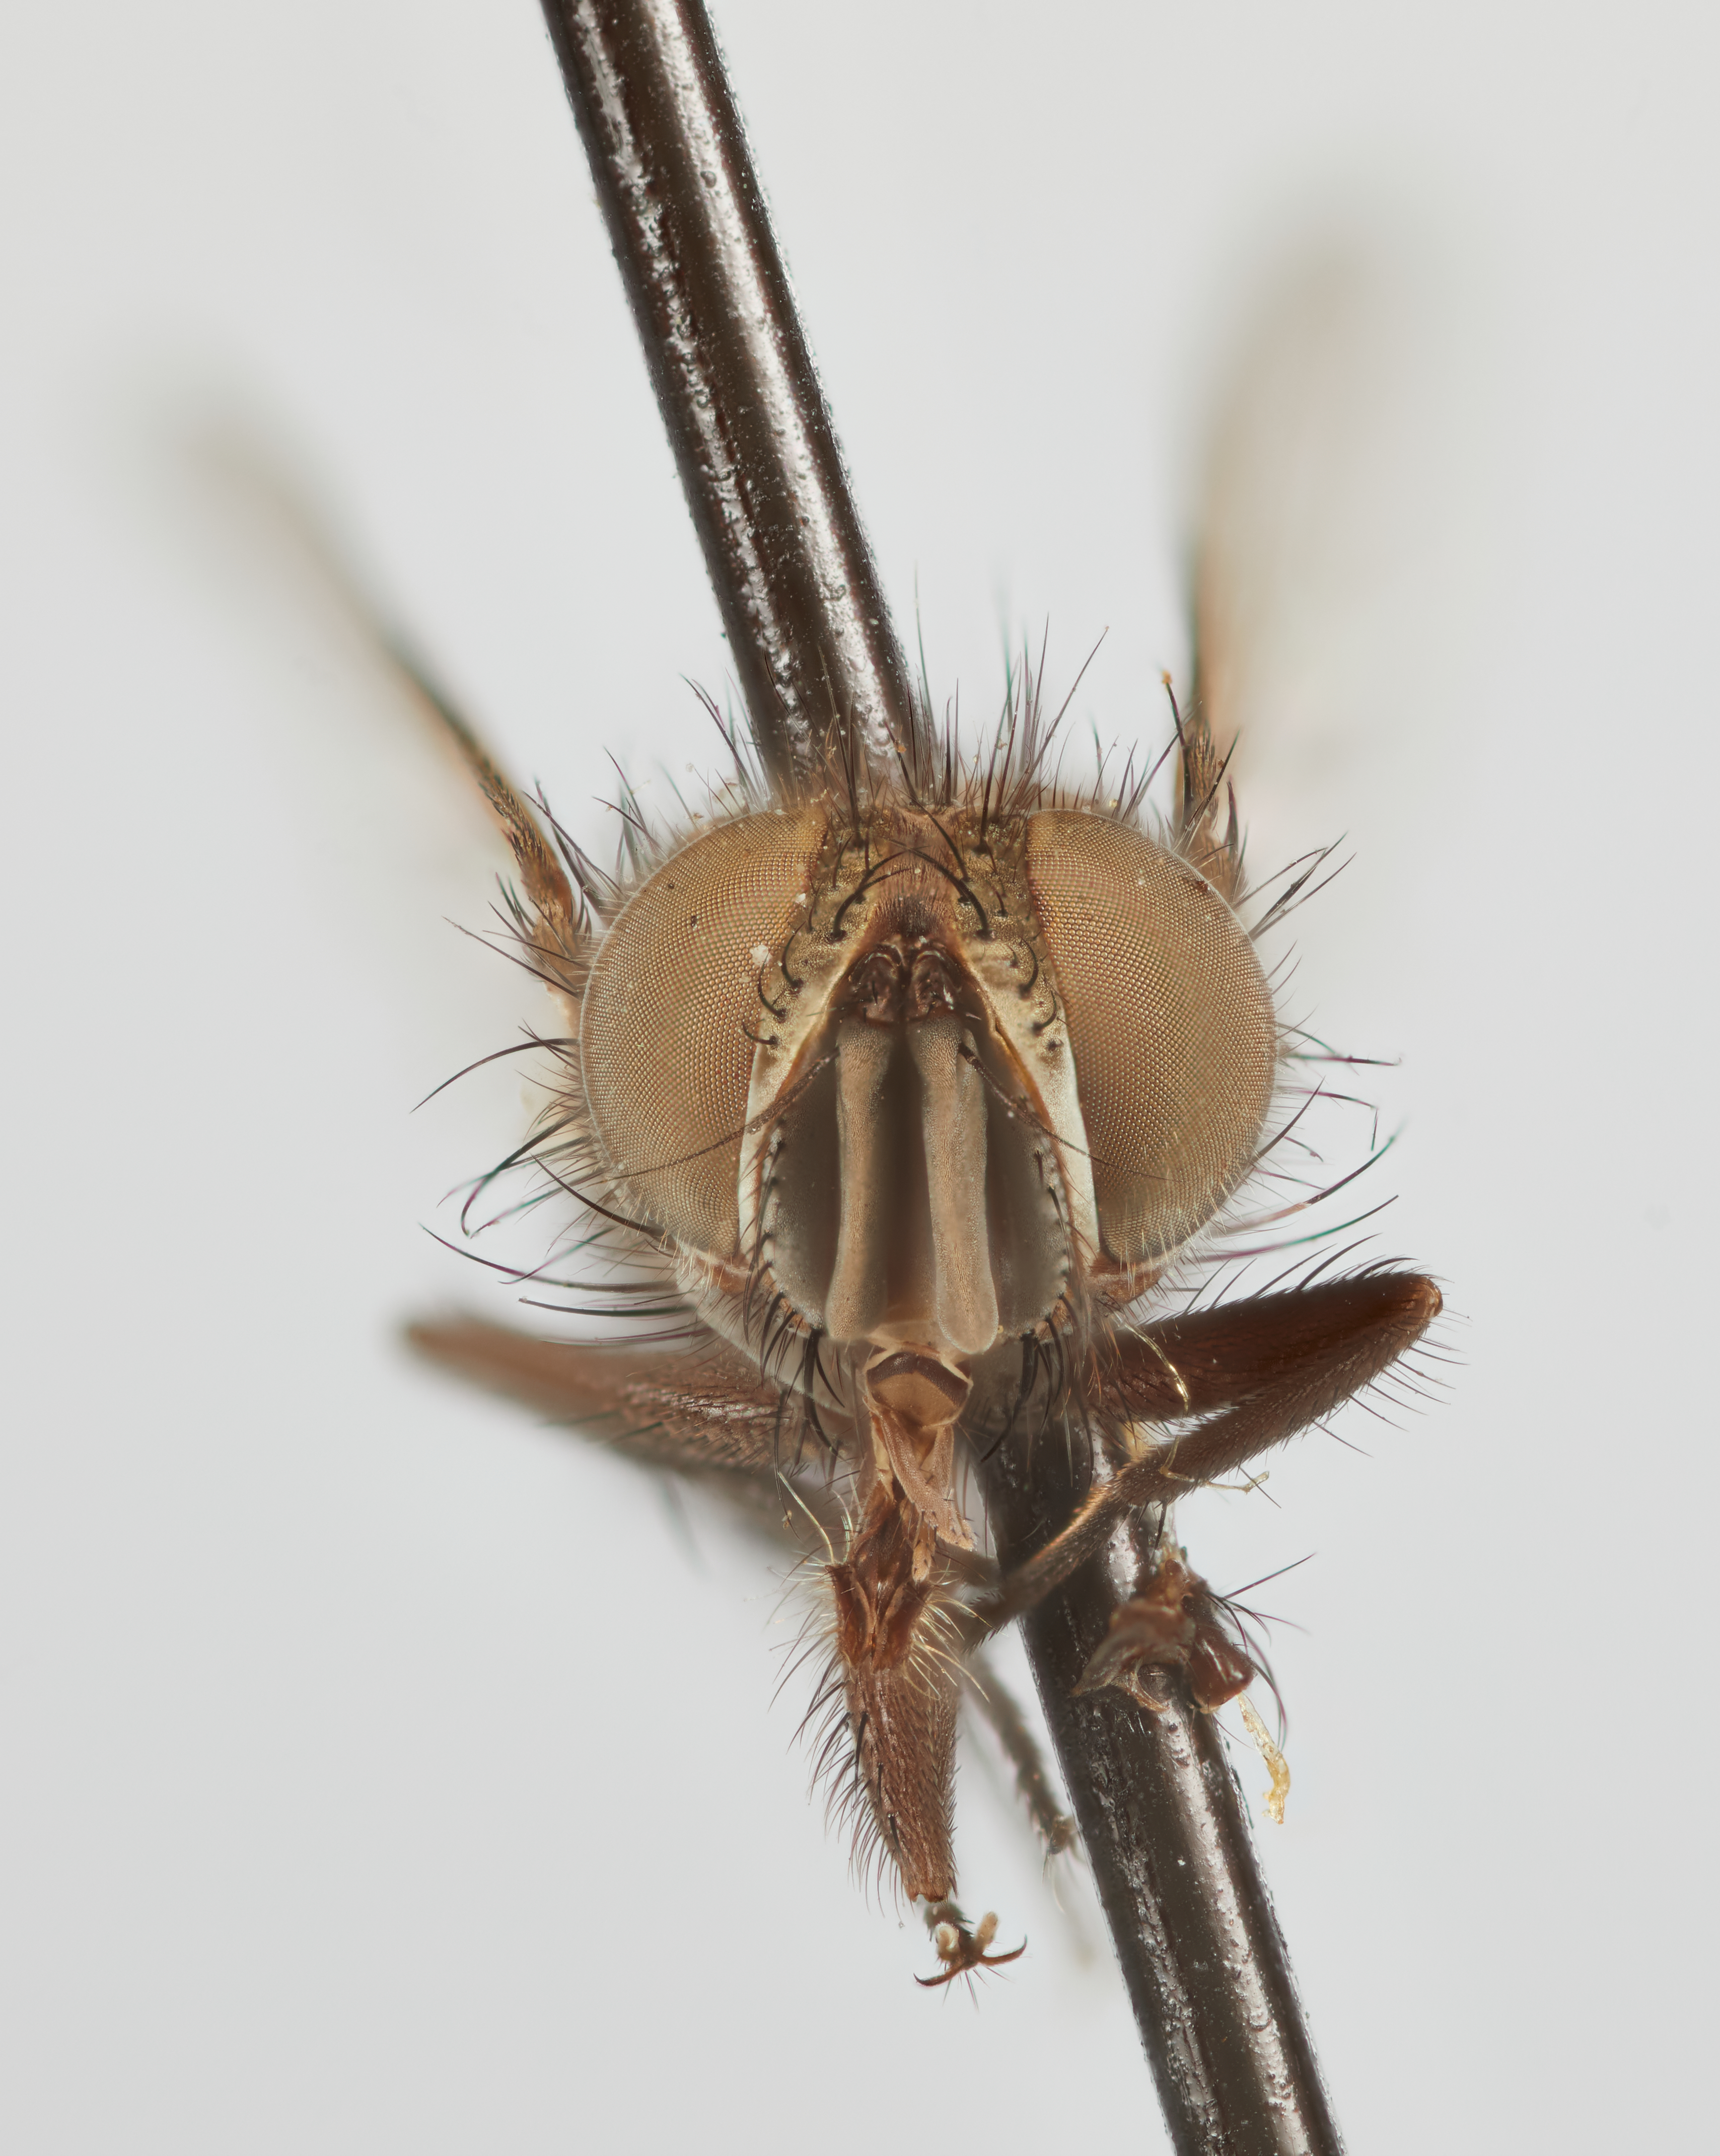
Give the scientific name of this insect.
Phorocera festinans
